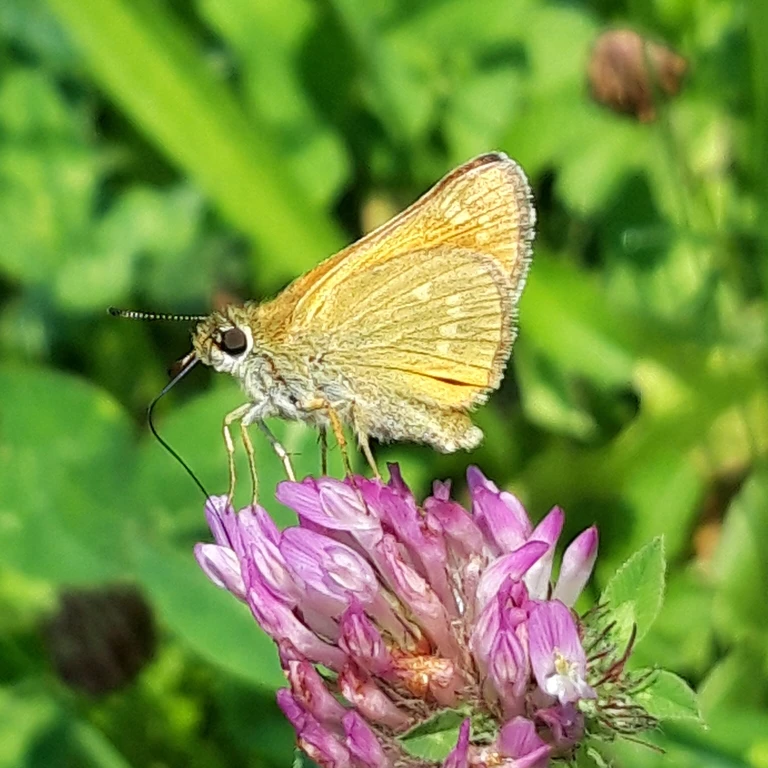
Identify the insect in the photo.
Ochlodes sylvanus (also Ochlodes venata)
